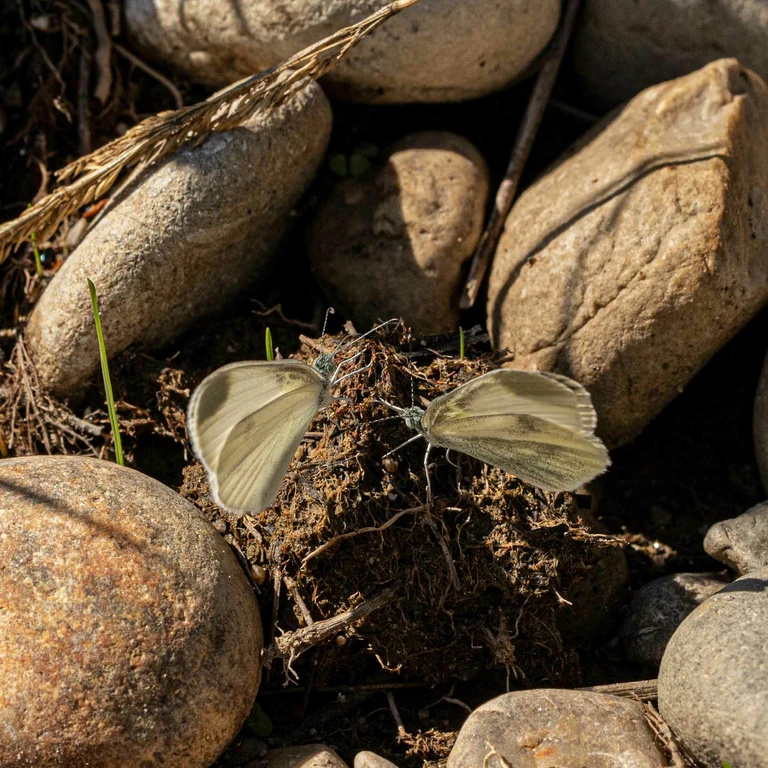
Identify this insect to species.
Leptidea sinapis/juvernica
